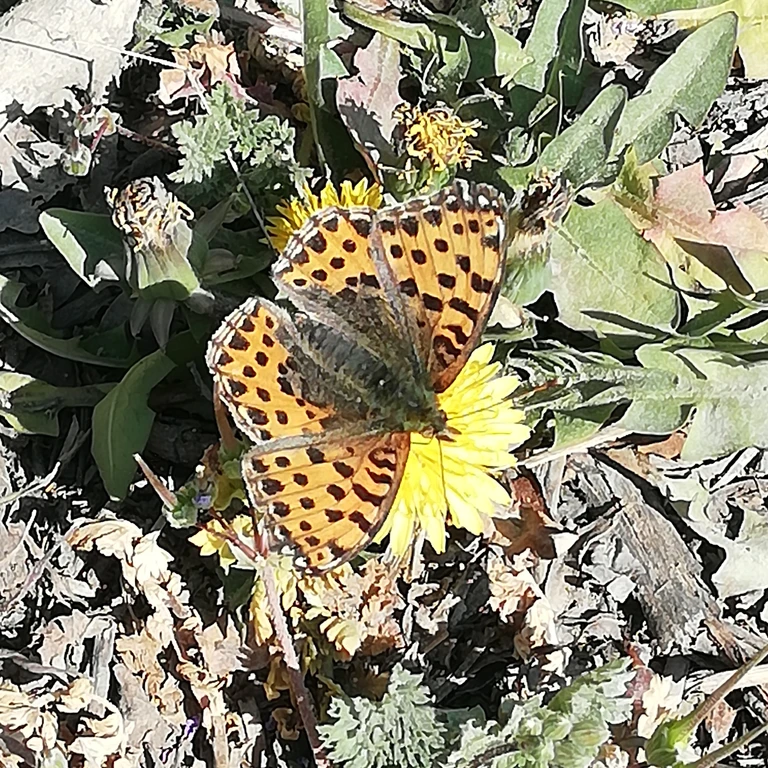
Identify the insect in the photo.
Issoria lathonia
